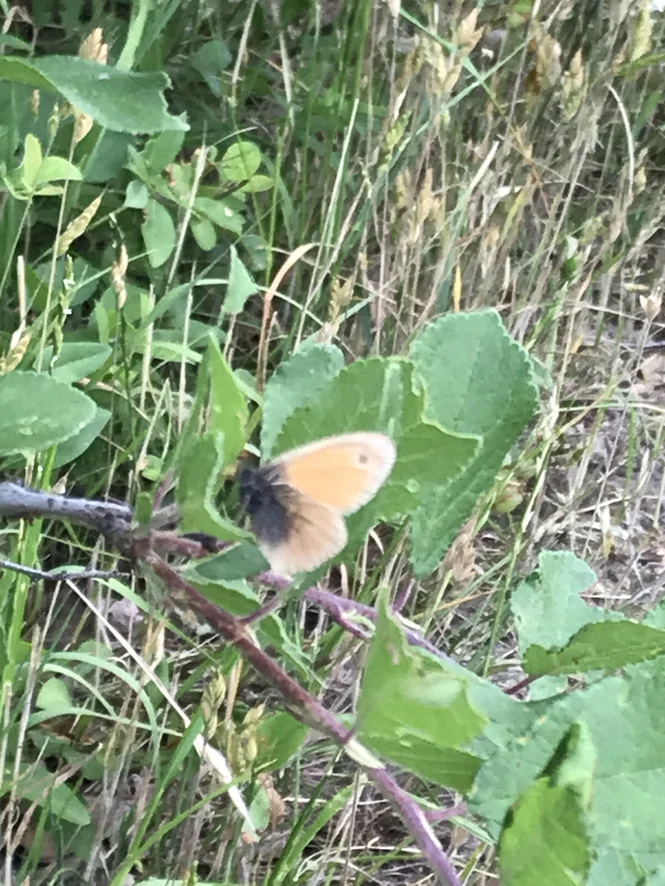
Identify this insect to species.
Coenonympha pamphilus
